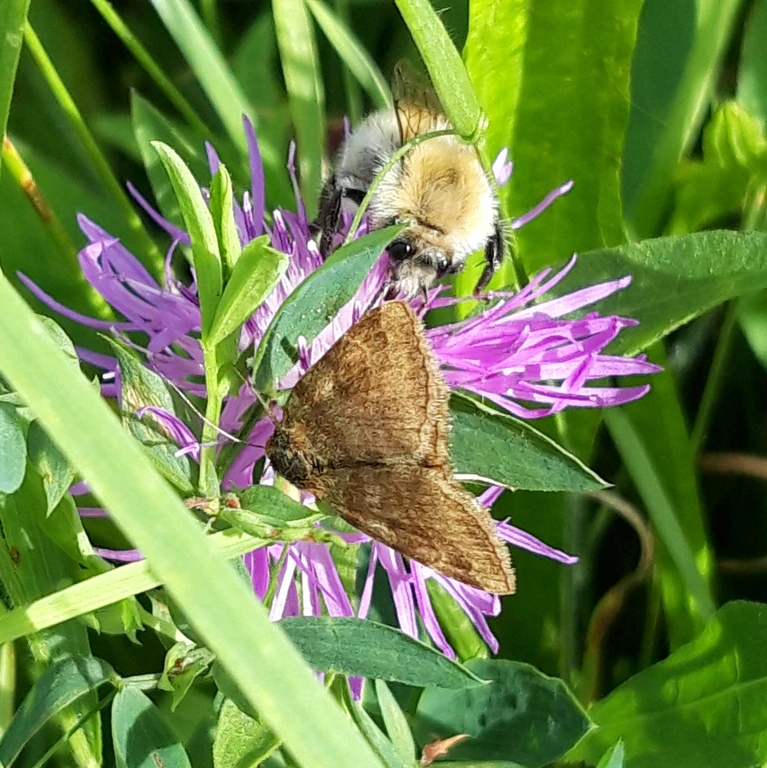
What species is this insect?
Euclidia glyphica
